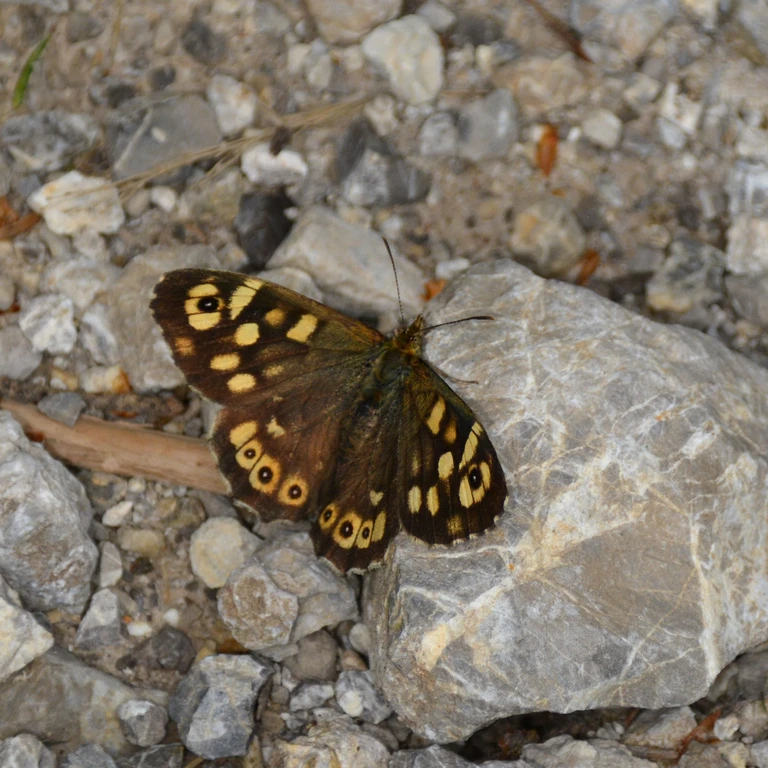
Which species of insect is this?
Pararge aegeria
